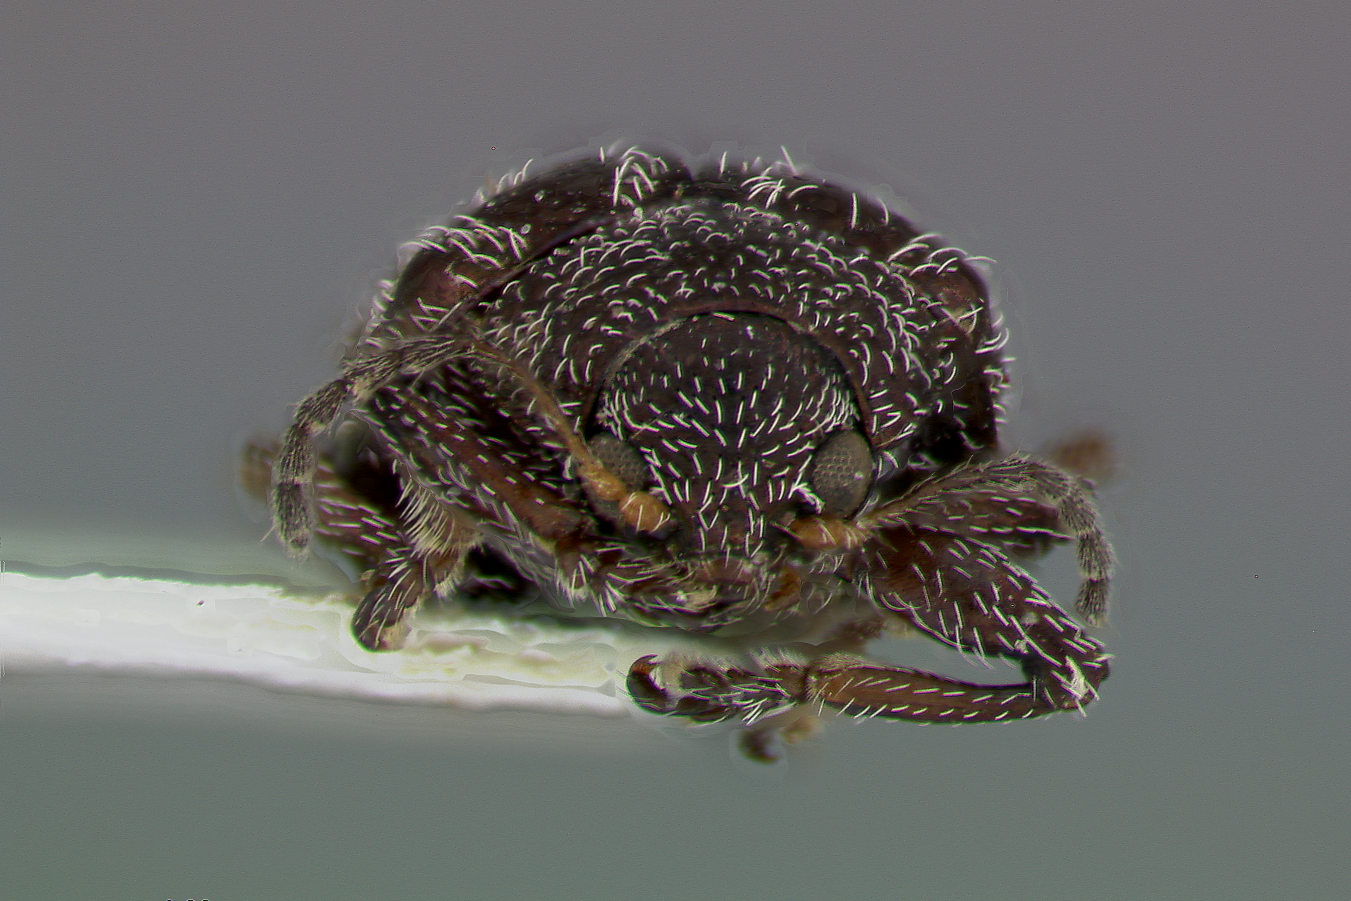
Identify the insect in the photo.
Chalcosicya rotunda
